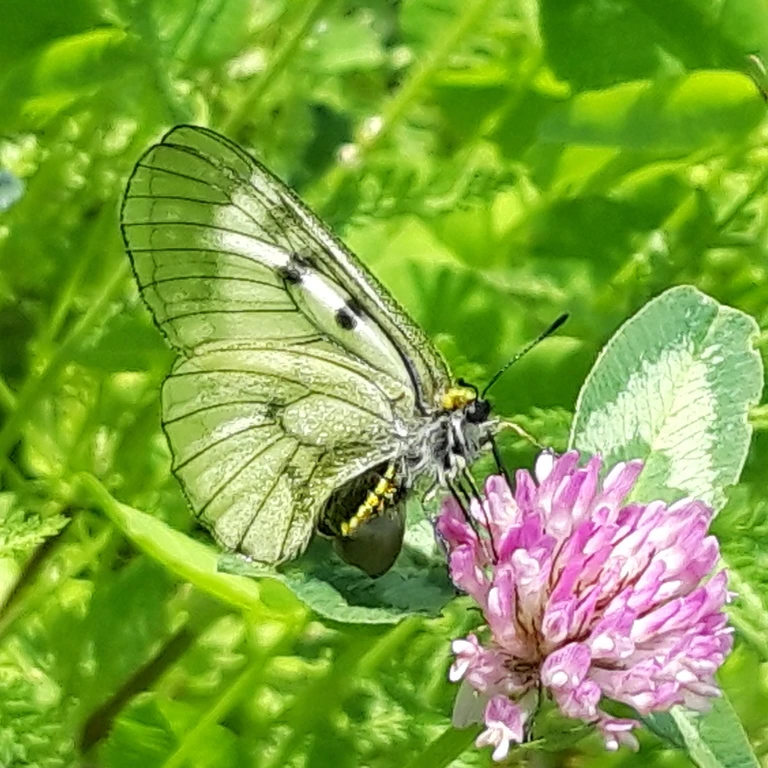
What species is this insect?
Parnassius mnemosyne
